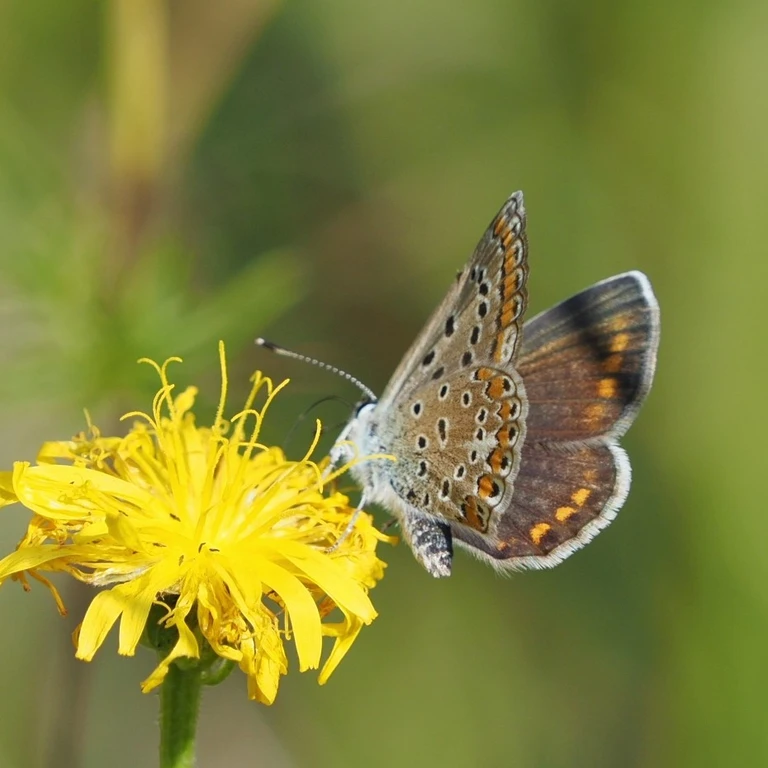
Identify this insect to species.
Polyommatus icarus
